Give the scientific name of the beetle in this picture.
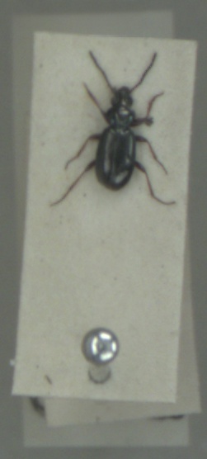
Bembidion lampros
